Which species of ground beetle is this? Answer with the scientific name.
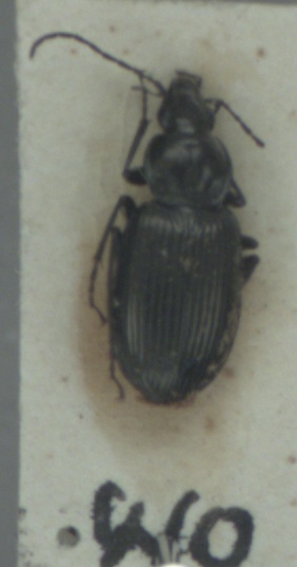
Agonum viduum
